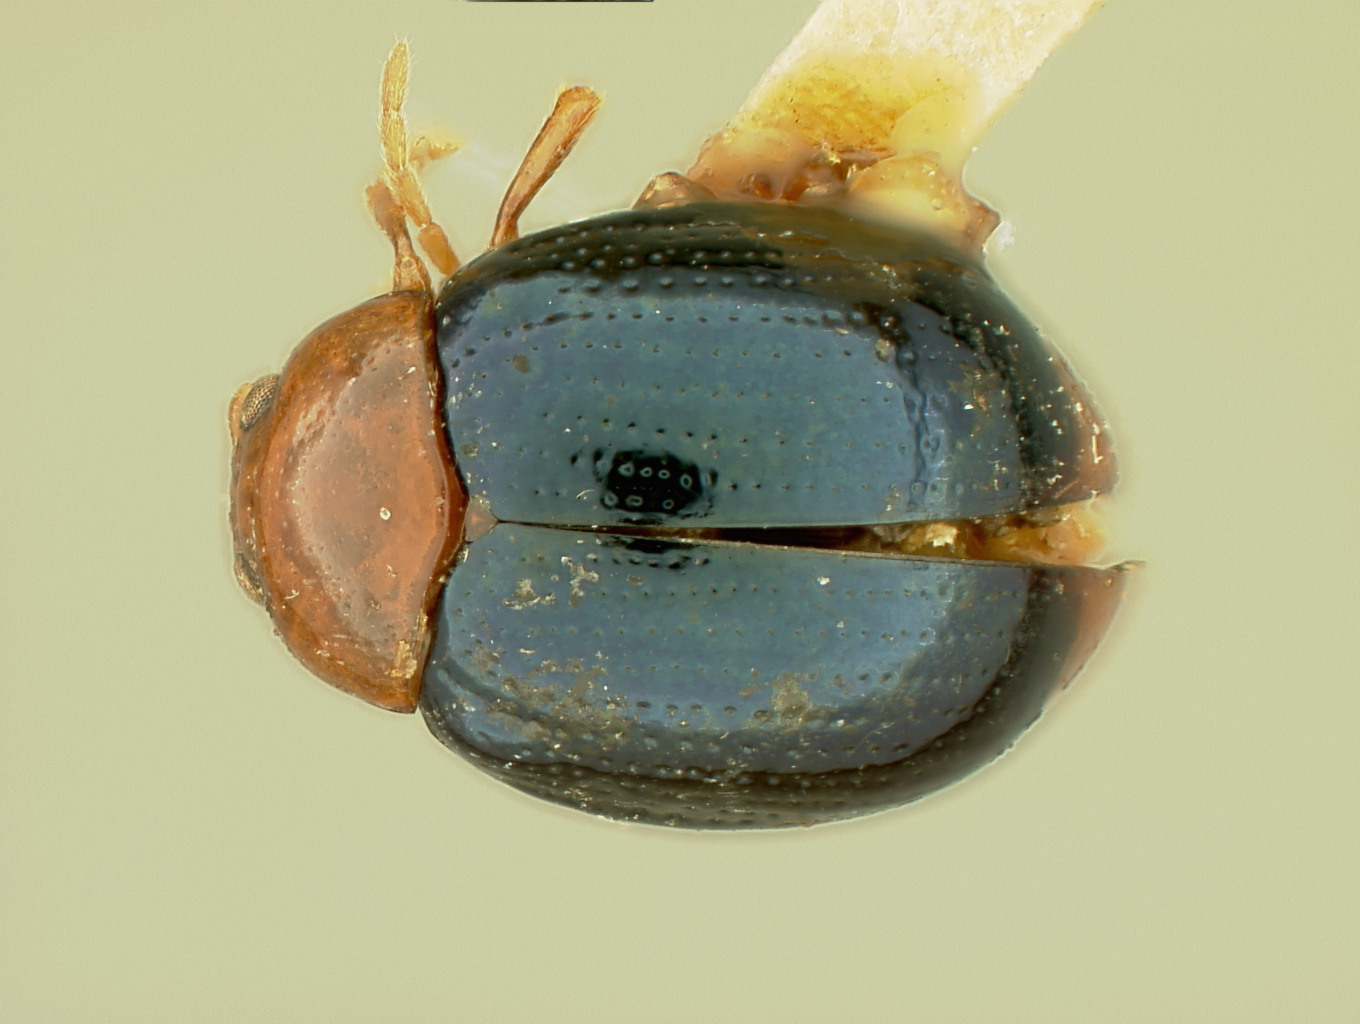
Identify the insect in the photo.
Podagricomela philippina
